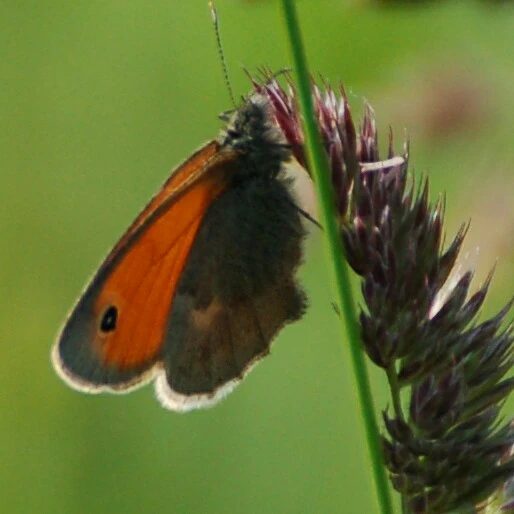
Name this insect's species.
Coenonympha pamphilus
